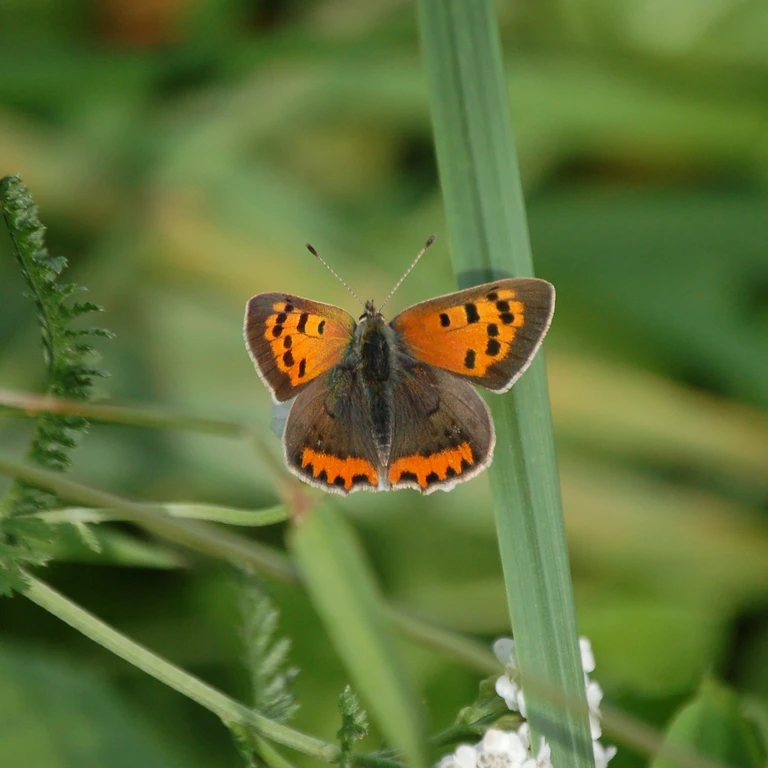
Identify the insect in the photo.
Lycaena phlaeas
